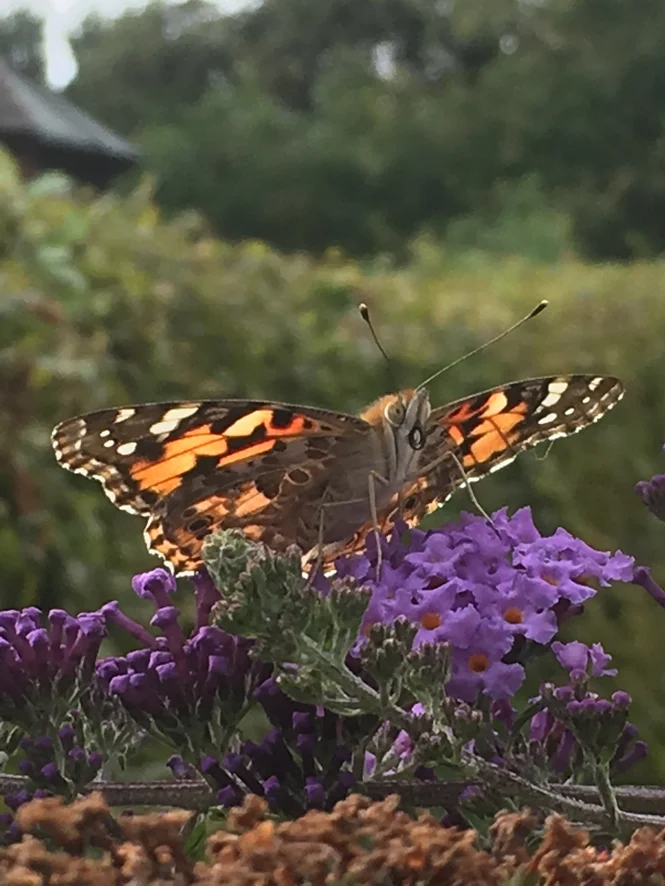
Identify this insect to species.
Vanessa cardui
